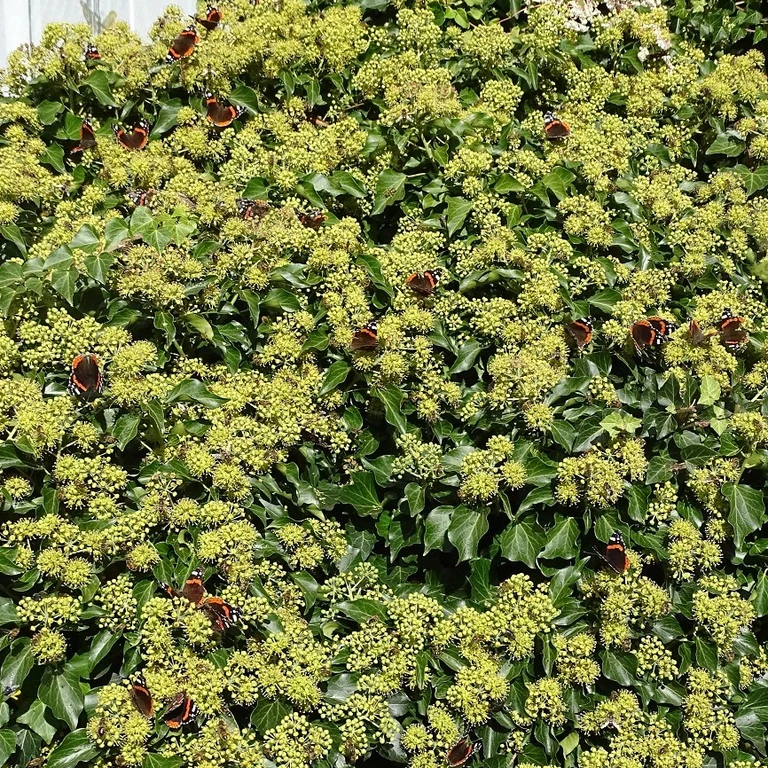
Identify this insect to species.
Vanessa atalanta
